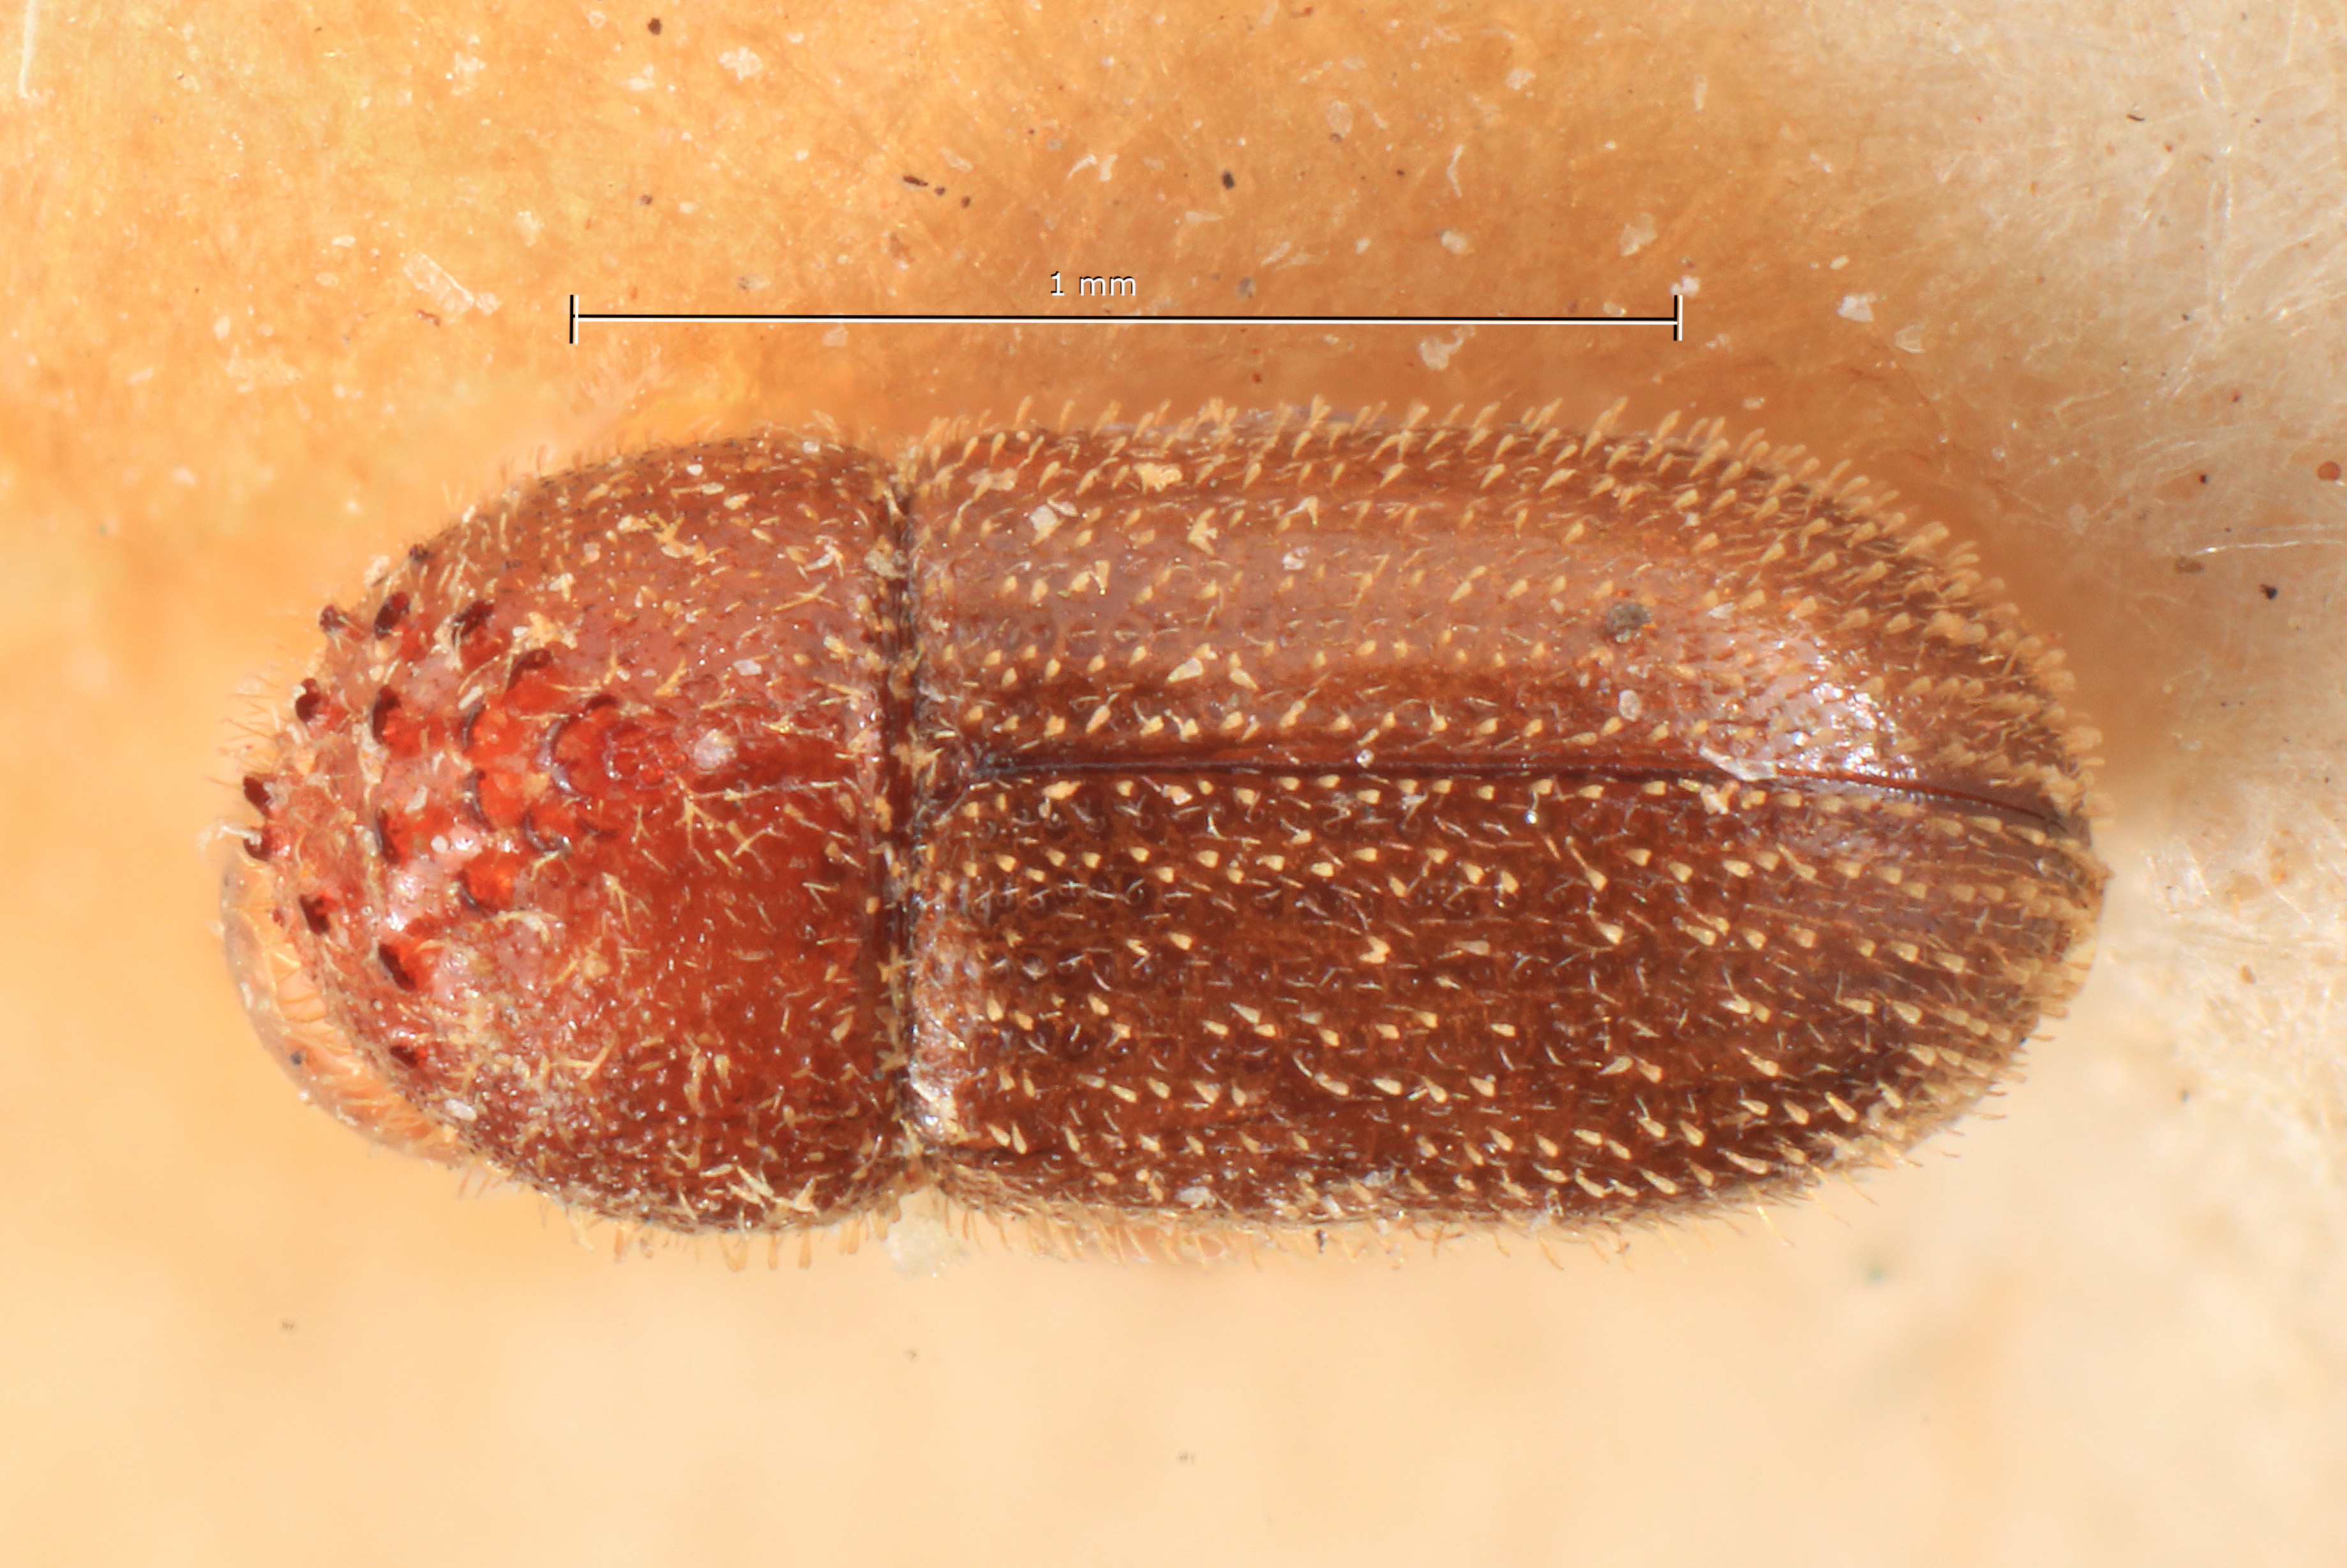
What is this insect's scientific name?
Stephanoderes agnatus
